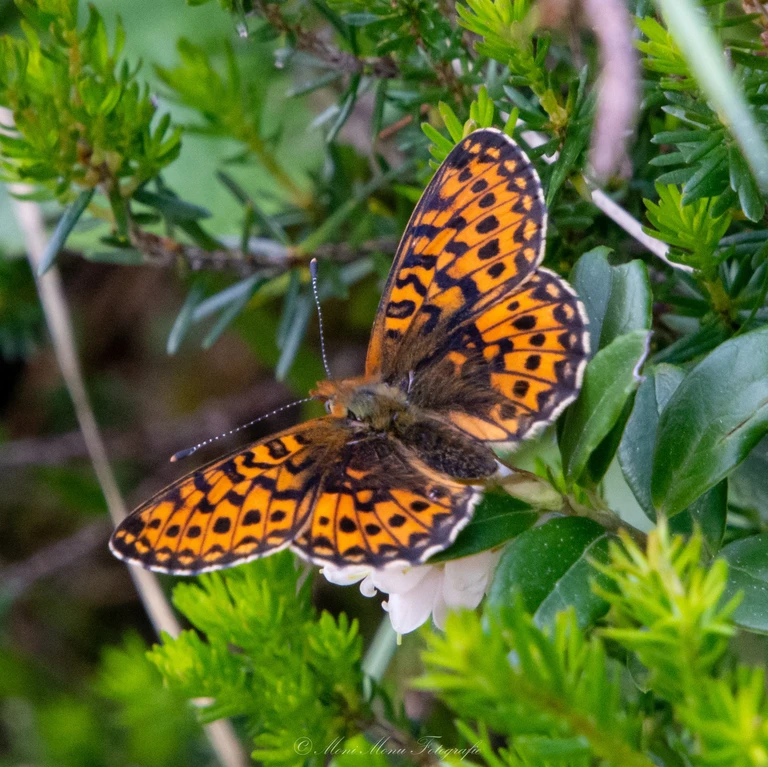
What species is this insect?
Boloria euphrosyne (also Clossiana euphrosyne)
